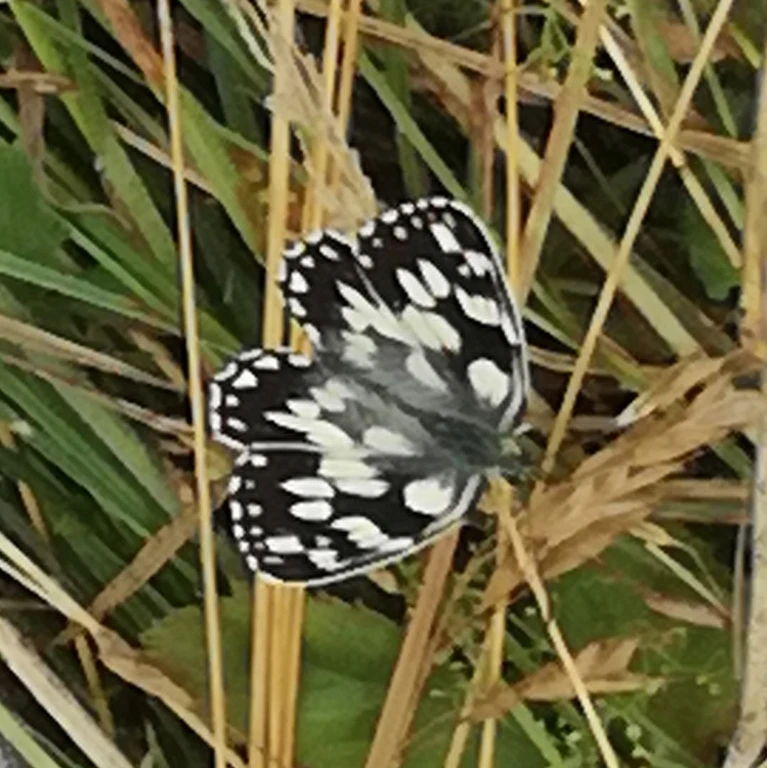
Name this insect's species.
Melanargia galathea
